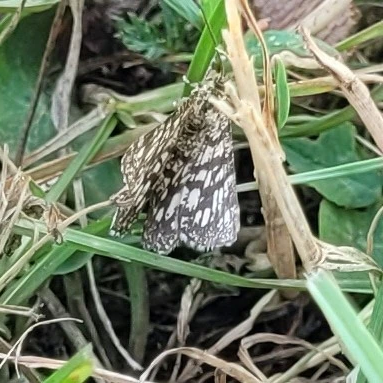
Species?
Chiasmia clathrata
